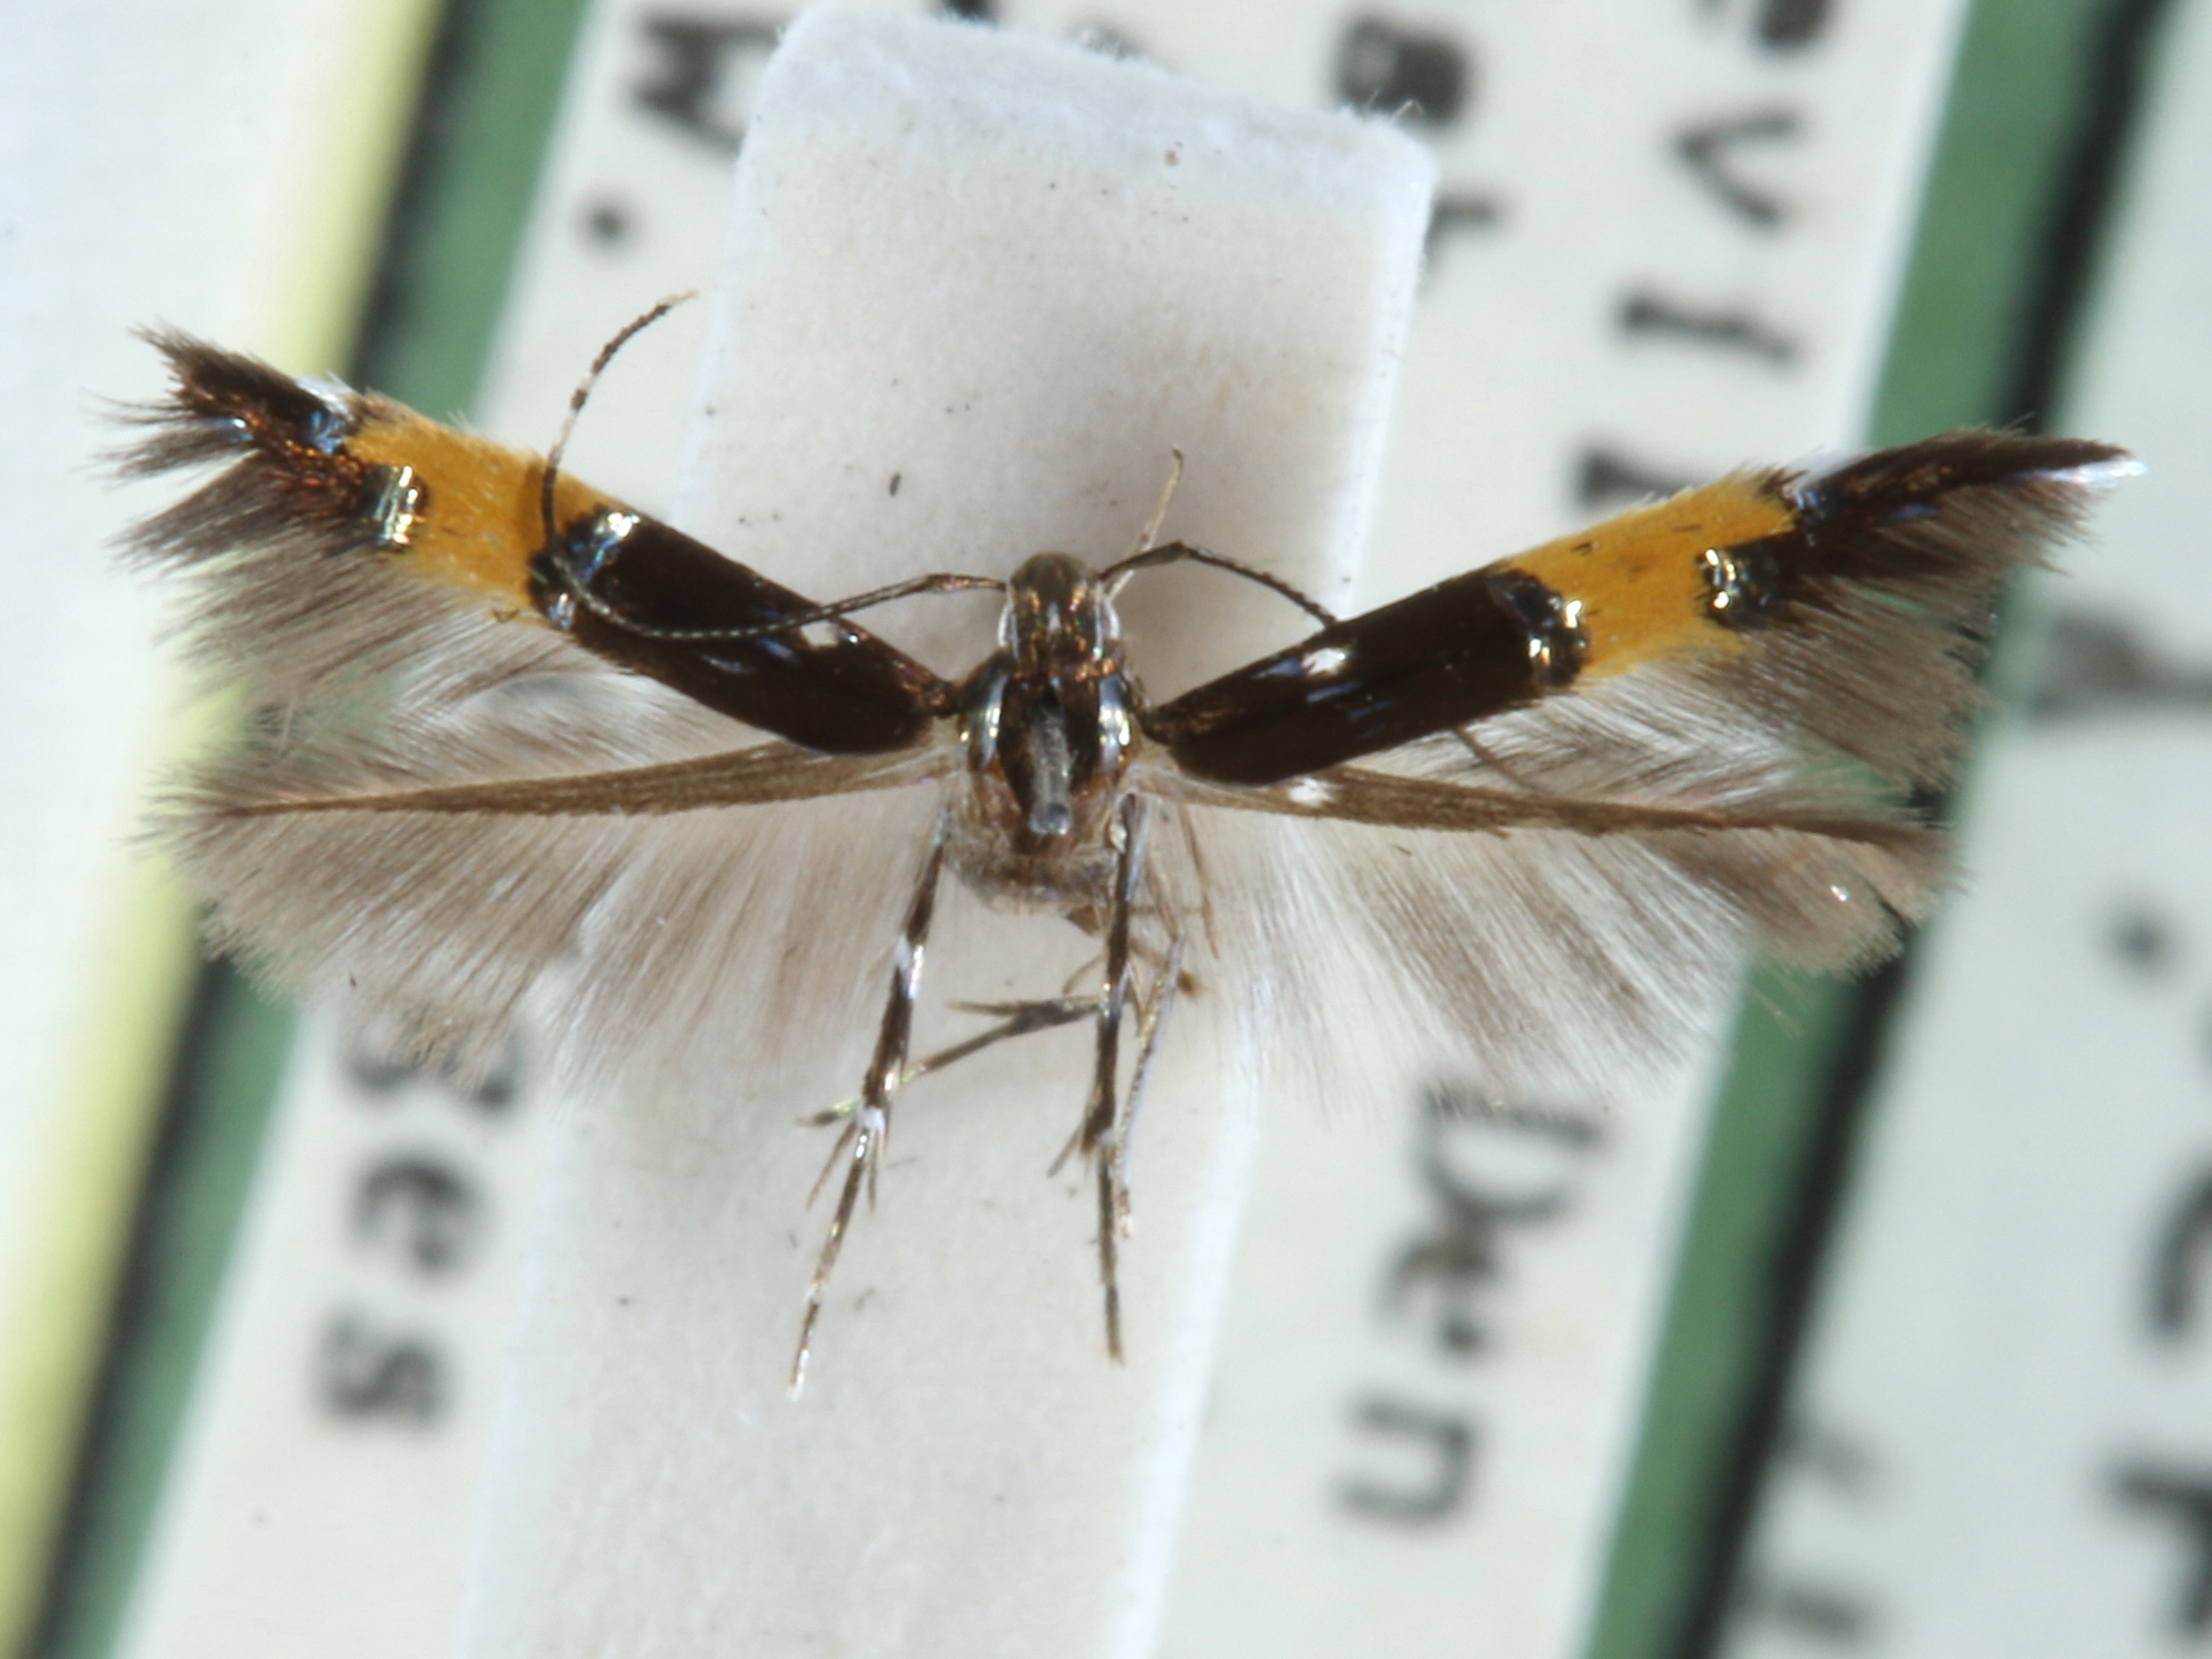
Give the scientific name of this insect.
Cosmopterix montisella
